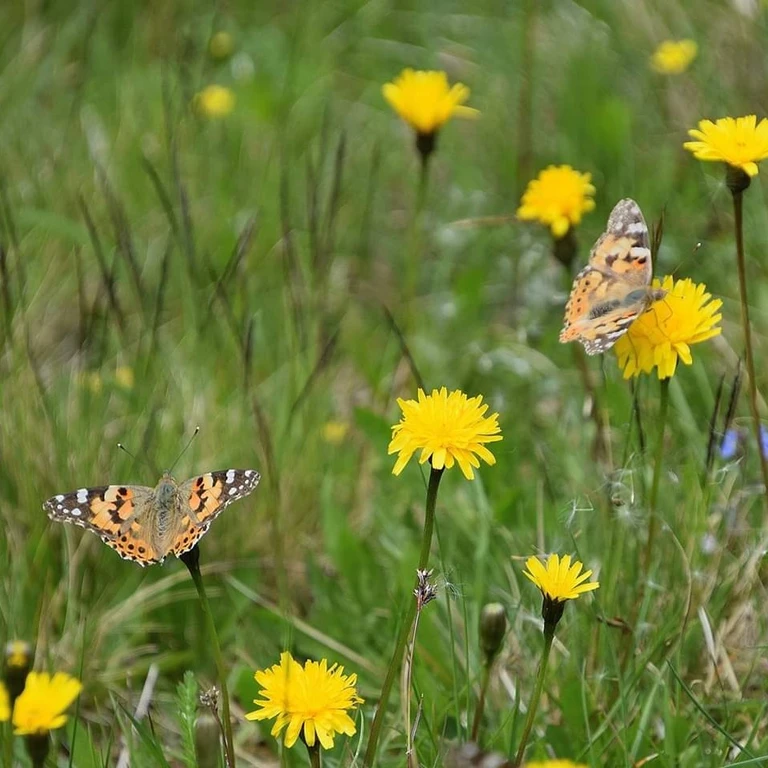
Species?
Vanessa cardui
